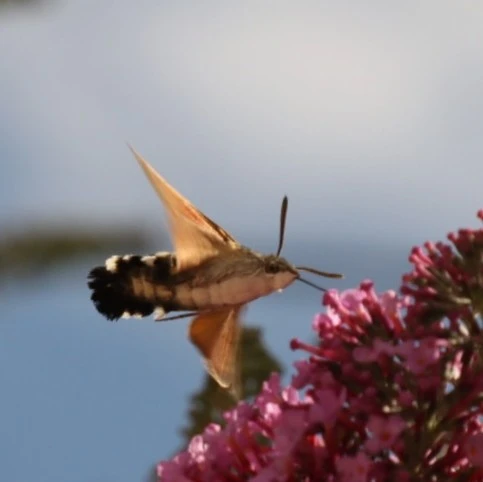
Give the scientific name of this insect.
Macroglossum stellatarum
